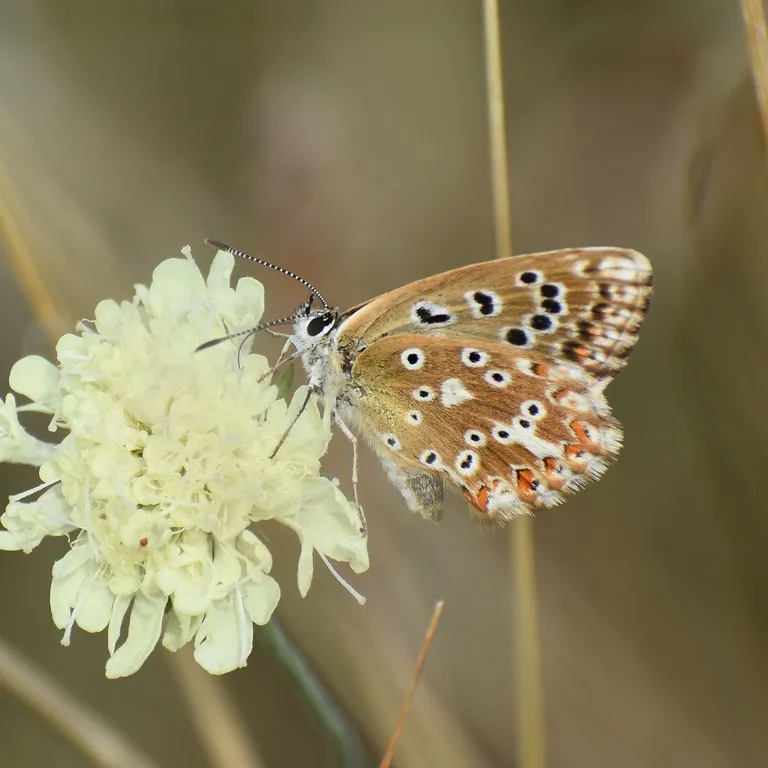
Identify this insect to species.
Lysandra coridon
